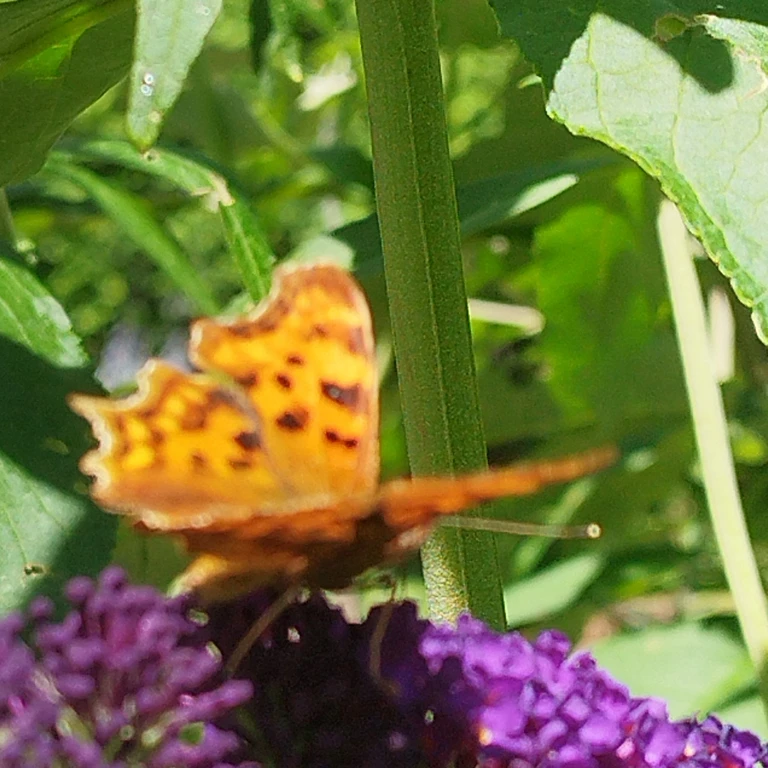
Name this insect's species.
Polygonia c-album
